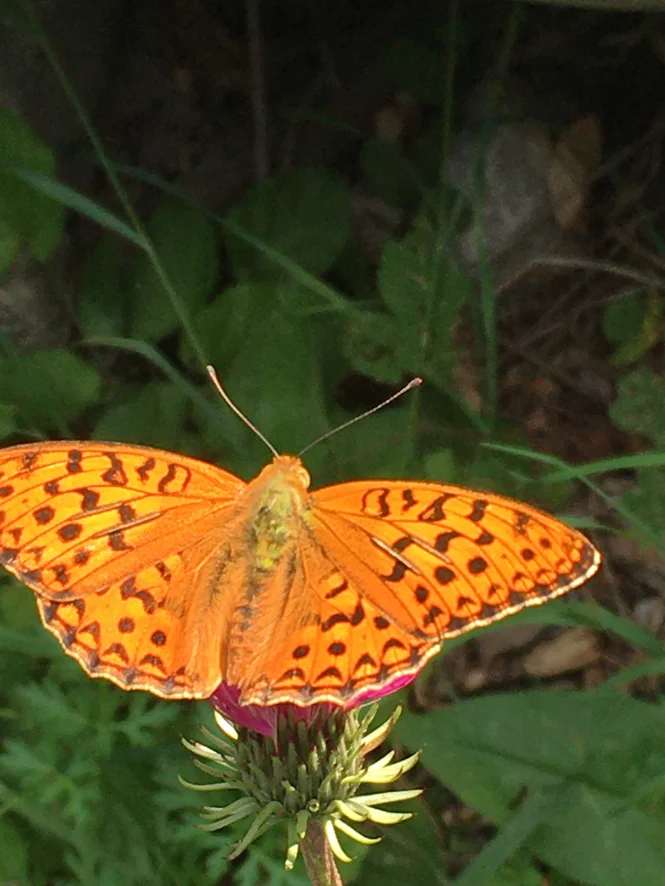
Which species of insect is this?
Fabriciana adippe
